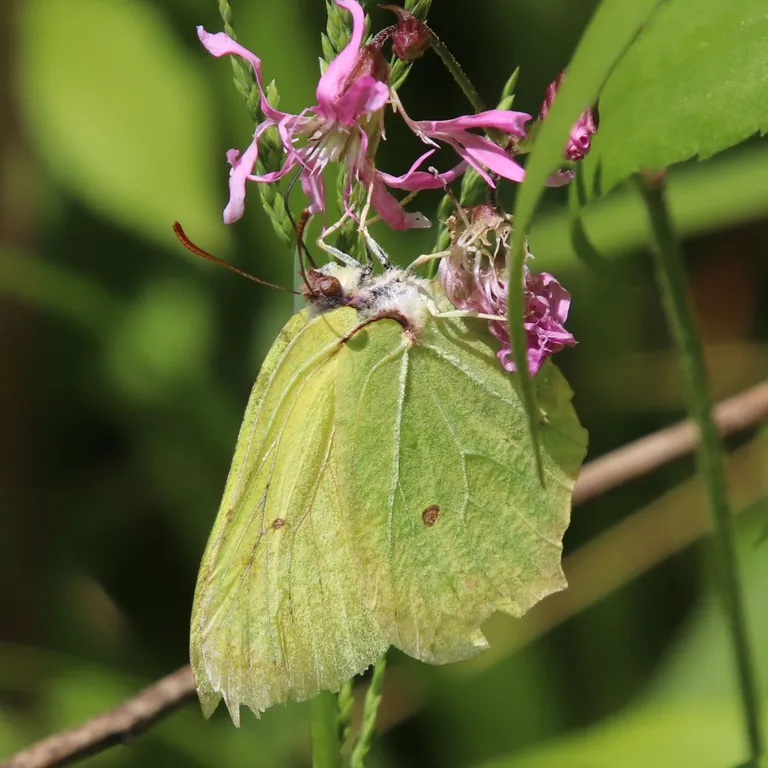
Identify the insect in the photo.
Gonepteryx rhamni
